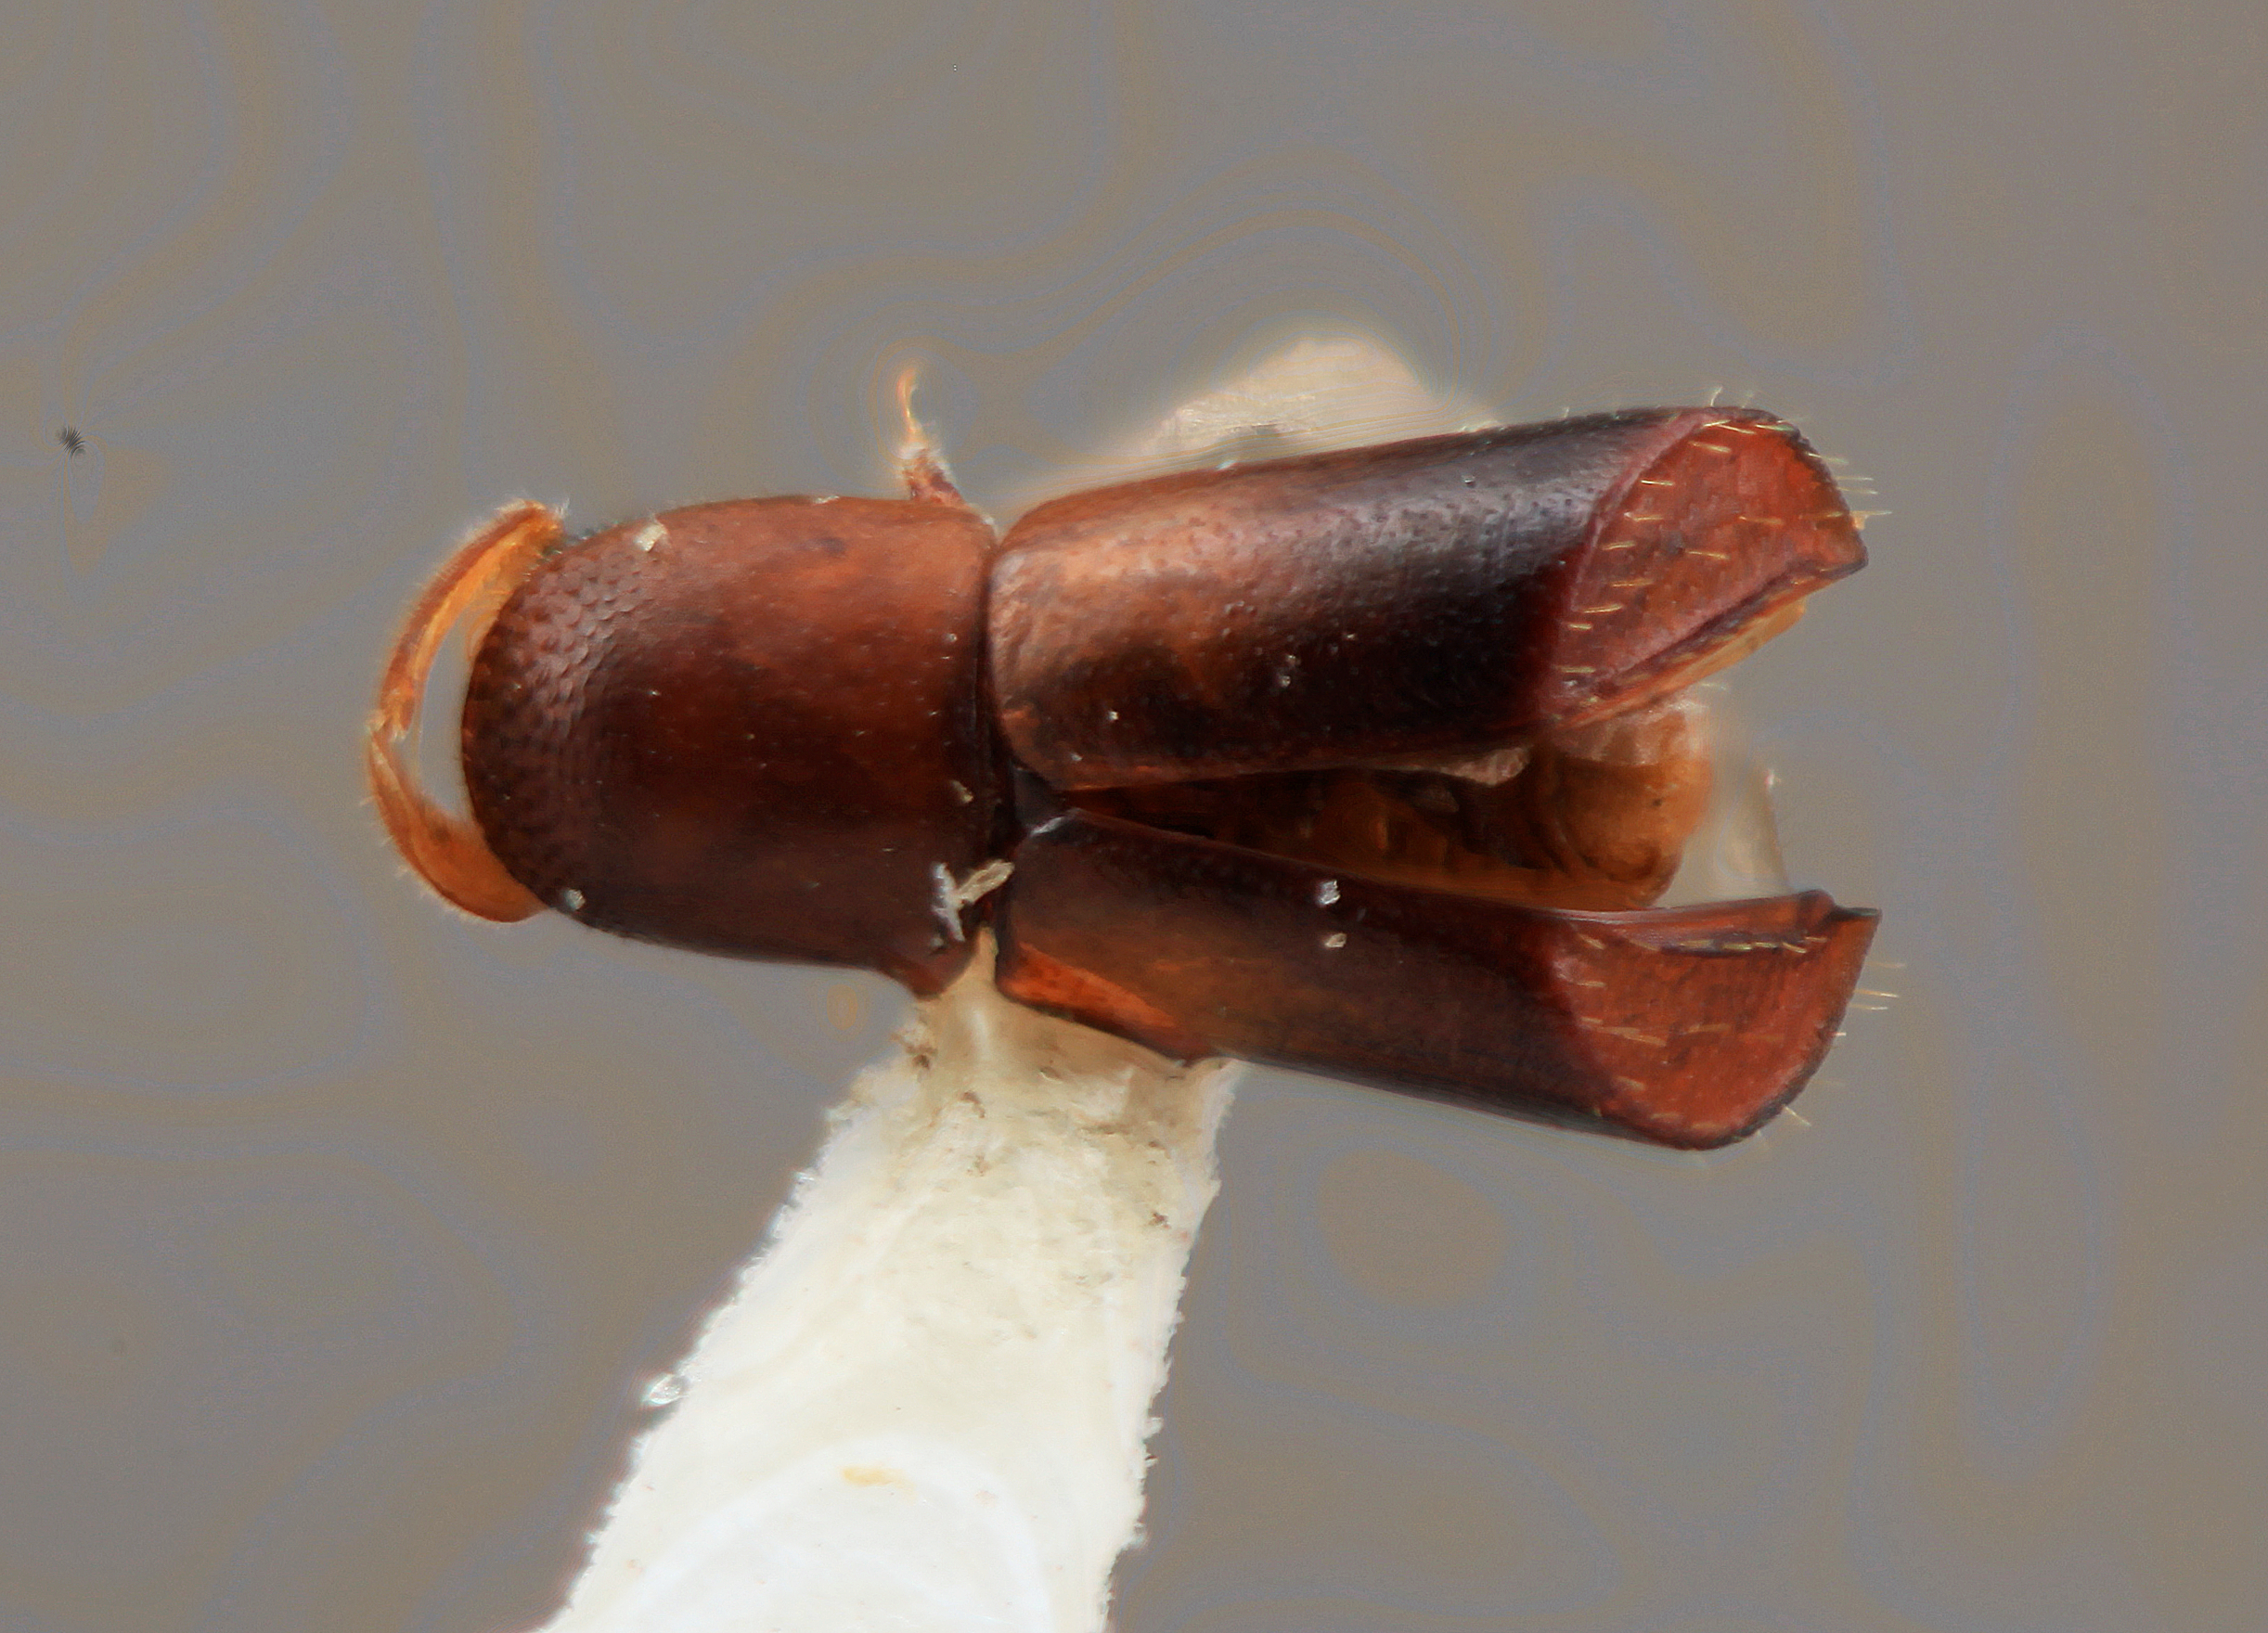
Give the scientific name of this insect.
Corthylus gracillior
